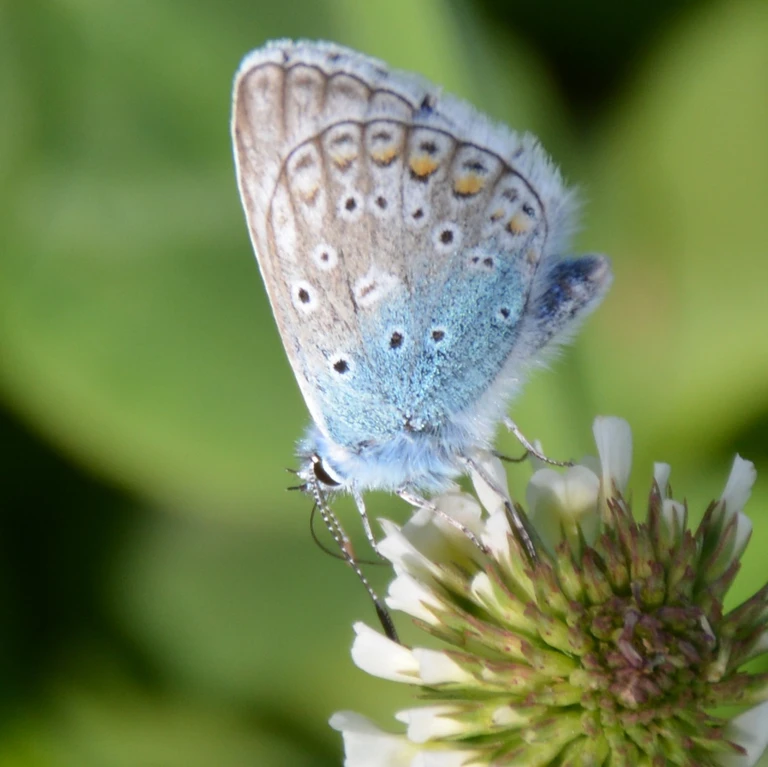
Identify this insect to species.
Polyommatus icarus
